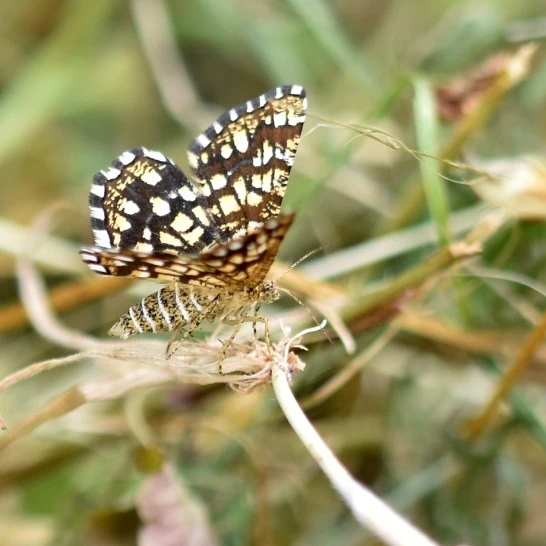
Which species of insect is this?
Chiasmia clathrata
